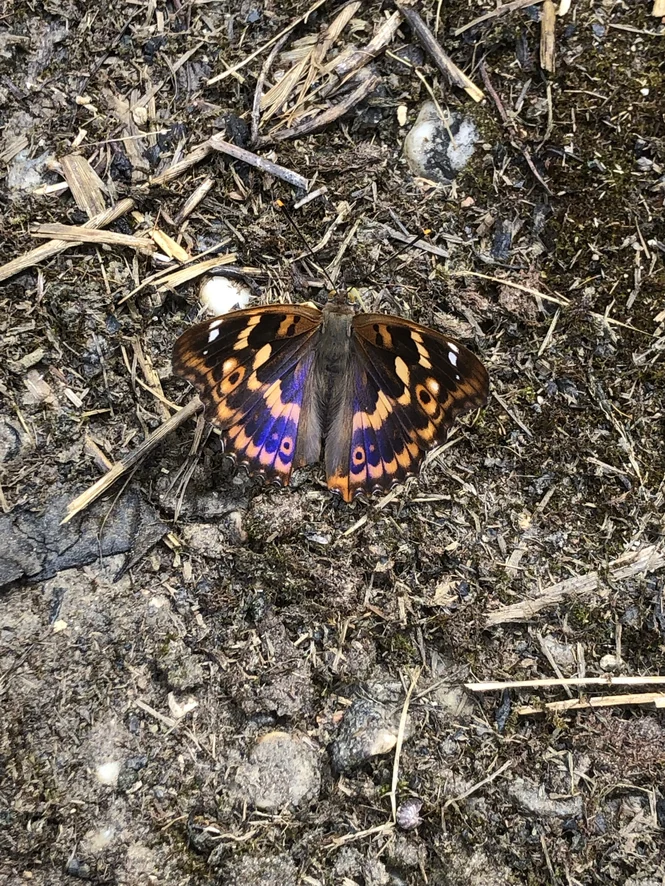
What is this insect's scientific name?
Apatura ilia
